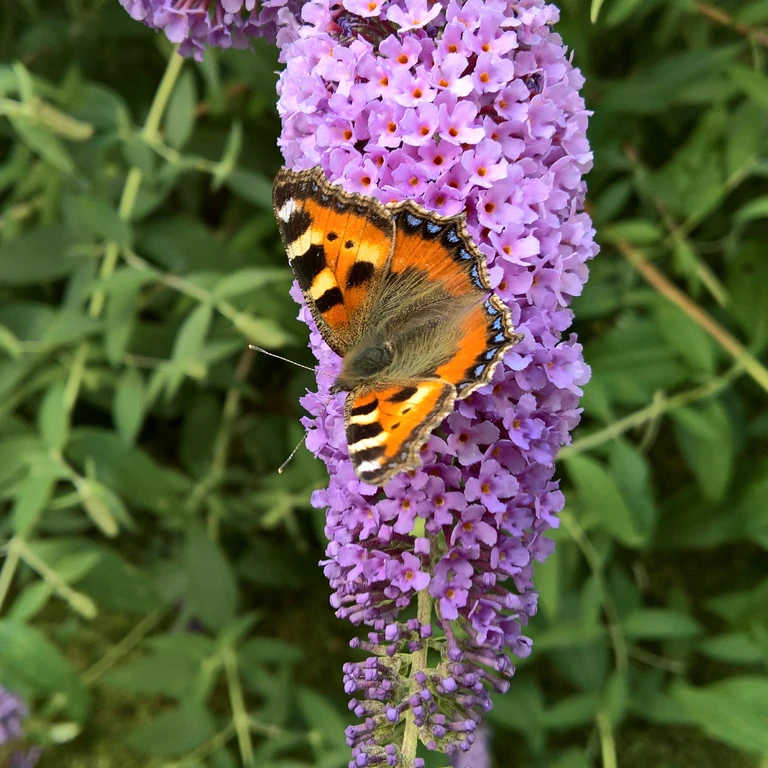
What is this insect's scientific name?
Aglais urticae
